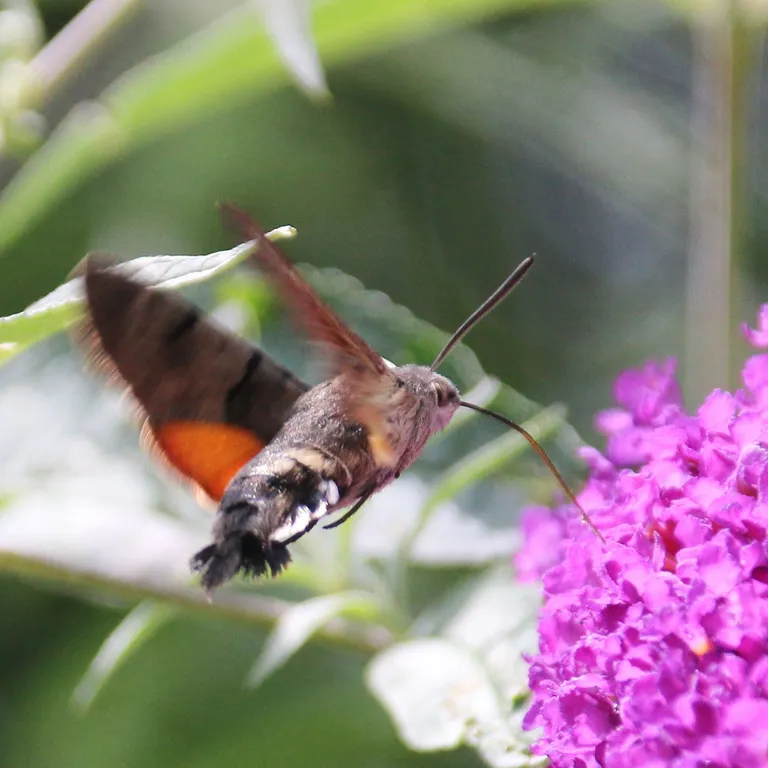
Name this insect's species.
Macroglossum stellatarum
